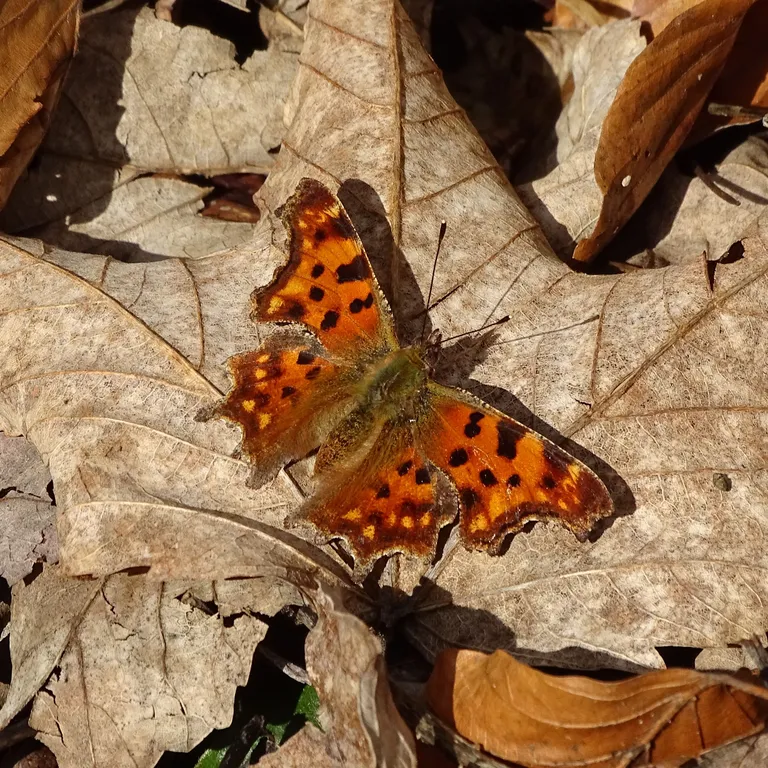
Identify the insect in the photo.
Polygonia c-album
